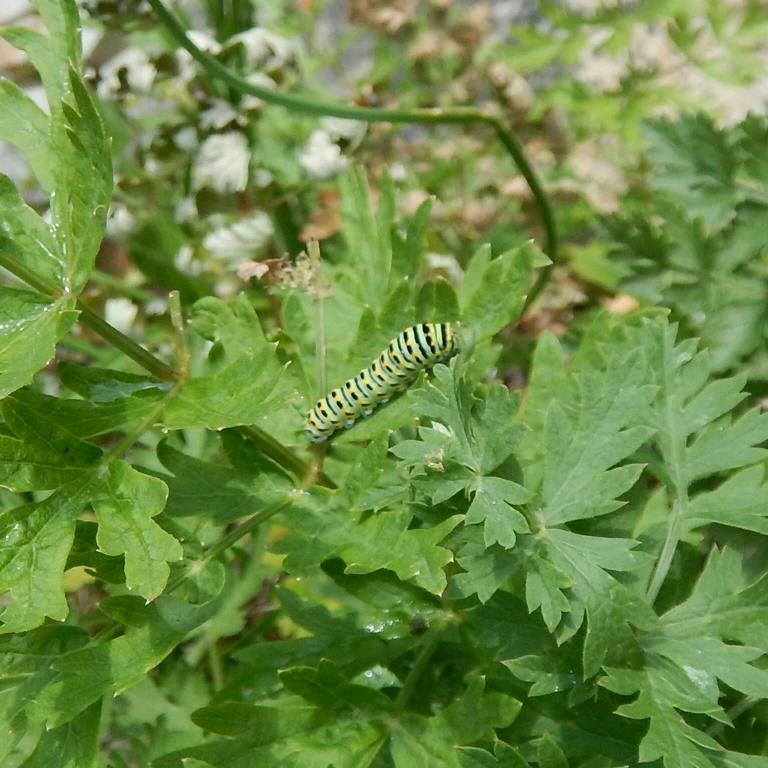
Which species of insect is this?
Papilio machaon
